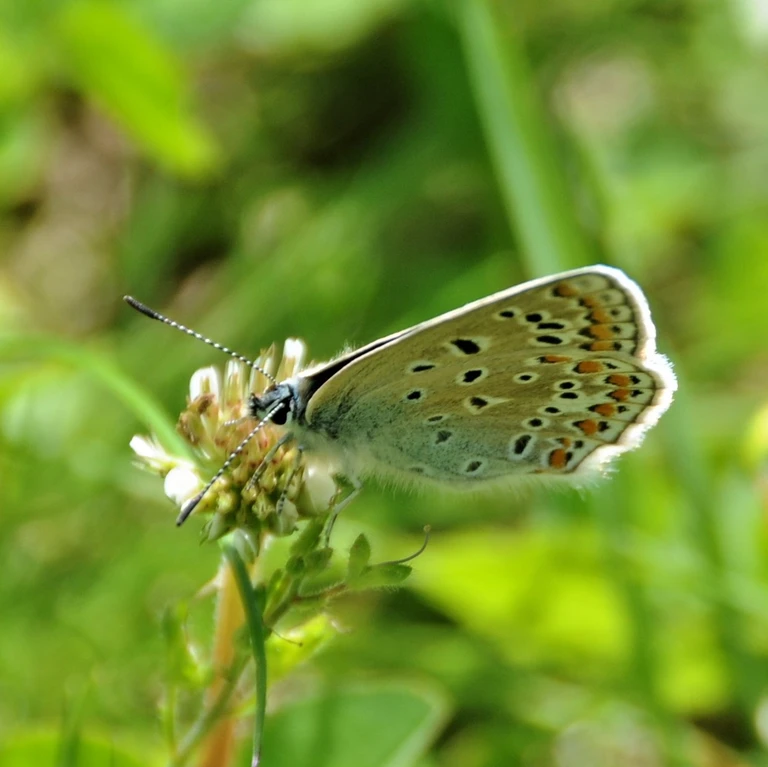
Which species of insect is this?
Polyommatus icarus
